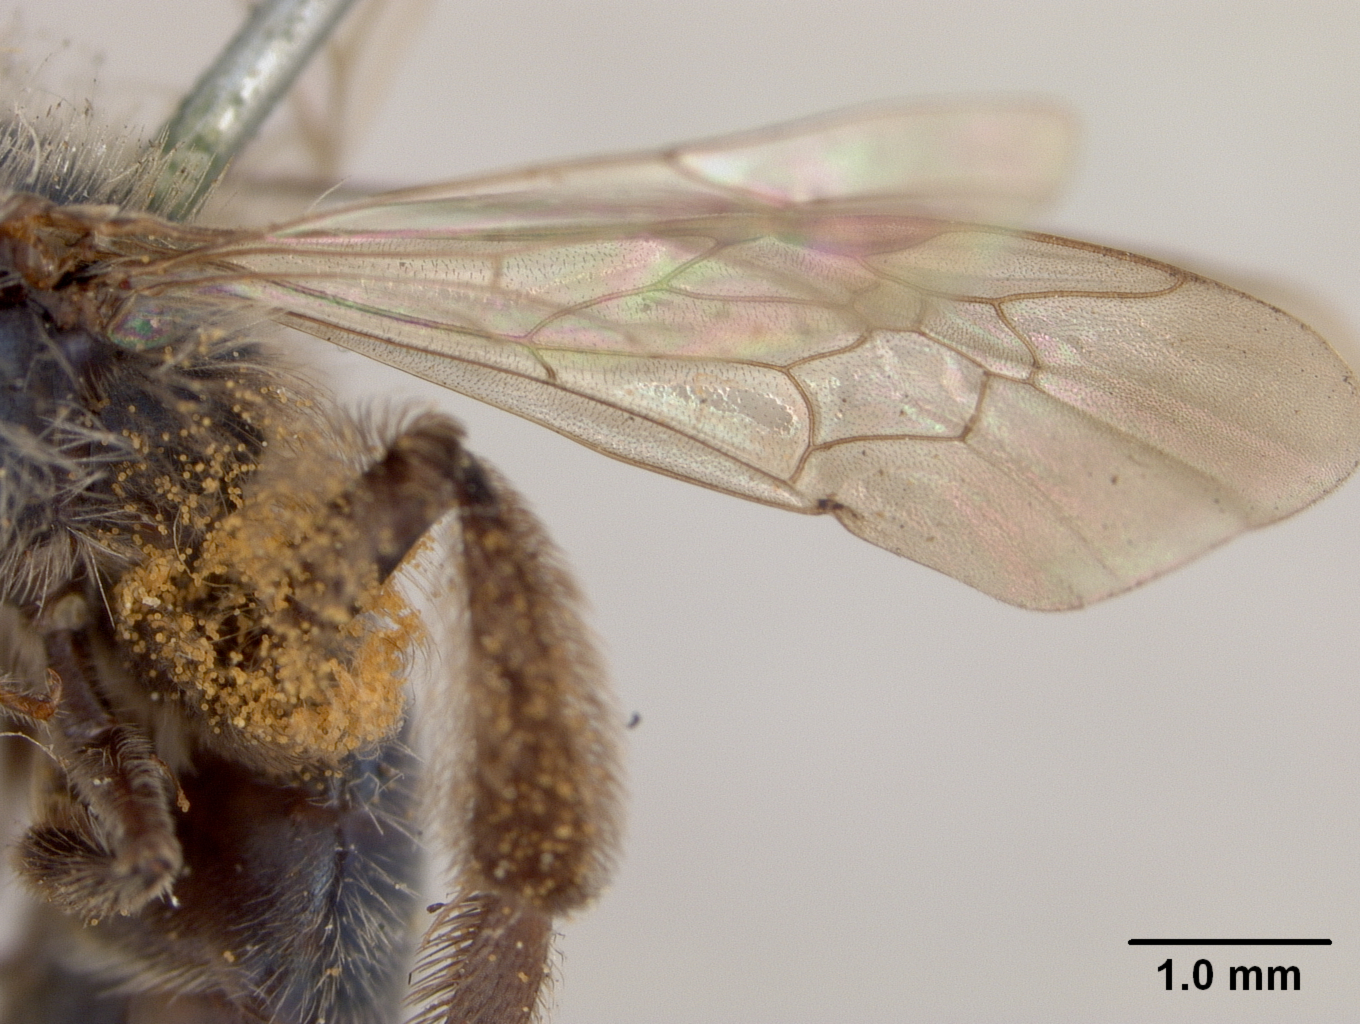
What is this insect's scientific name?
Andrena caerulea
